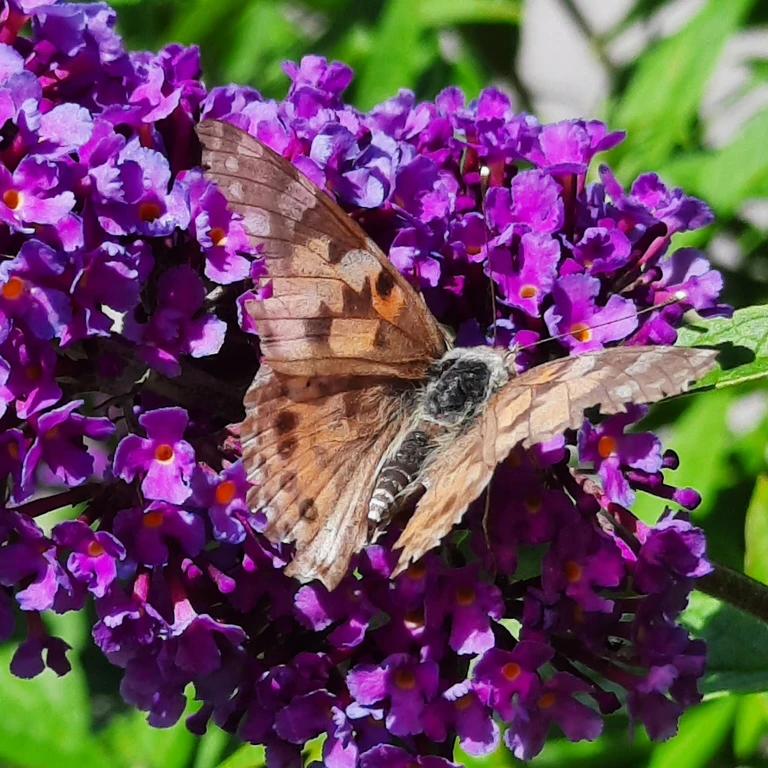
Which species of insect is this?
Vanessa cardui
